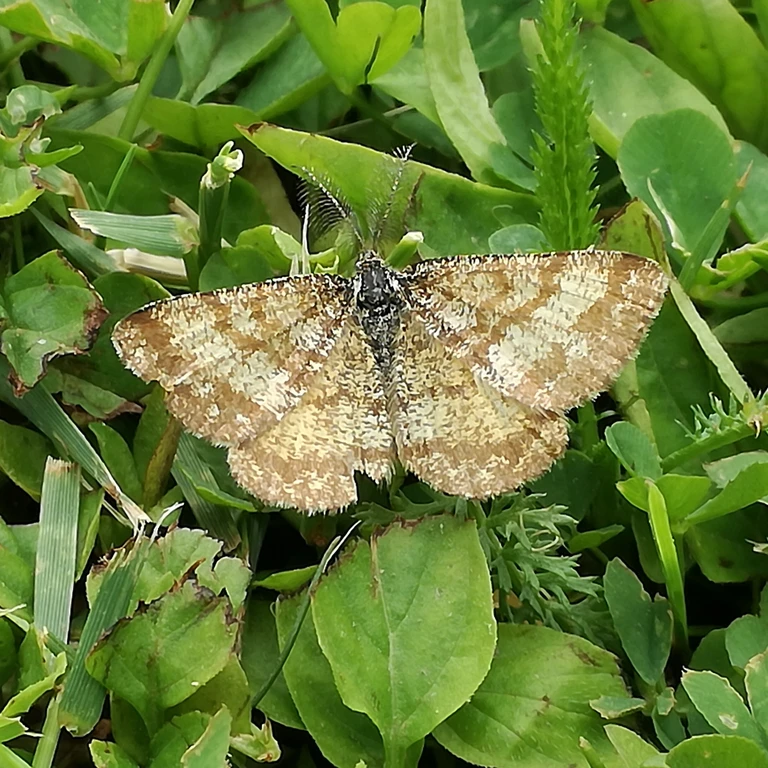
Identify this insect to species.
Ematurga atomaria
